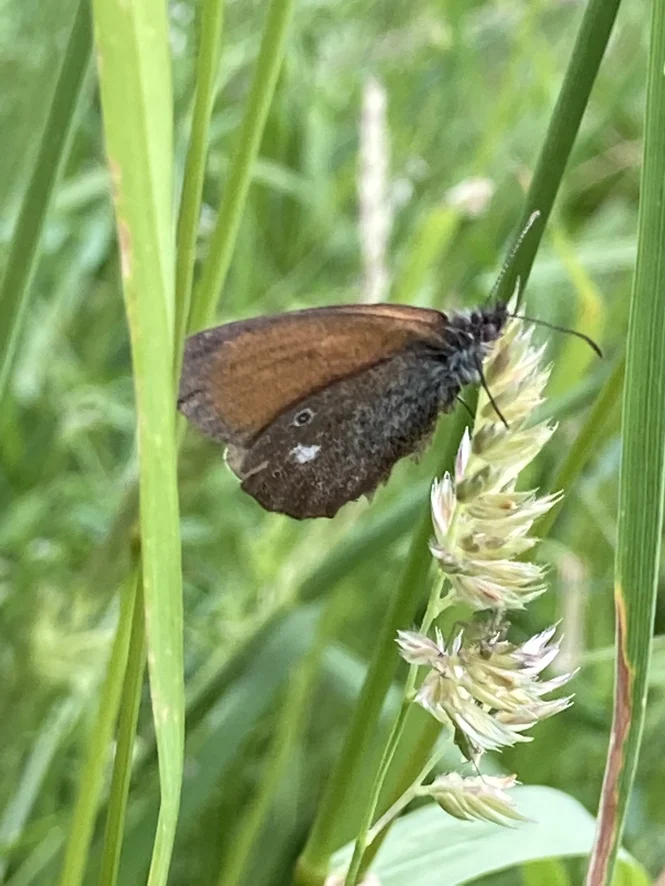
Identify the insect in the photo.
Coenonympha glycerion (also Coenonympha iphis)
